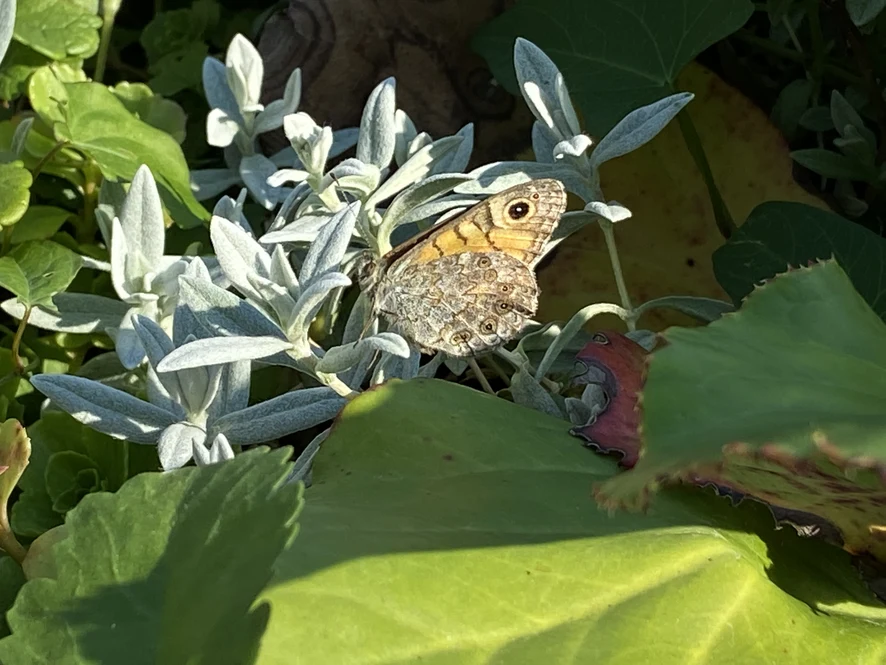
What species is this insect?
Lasiommata megera (also Pararge megera)
